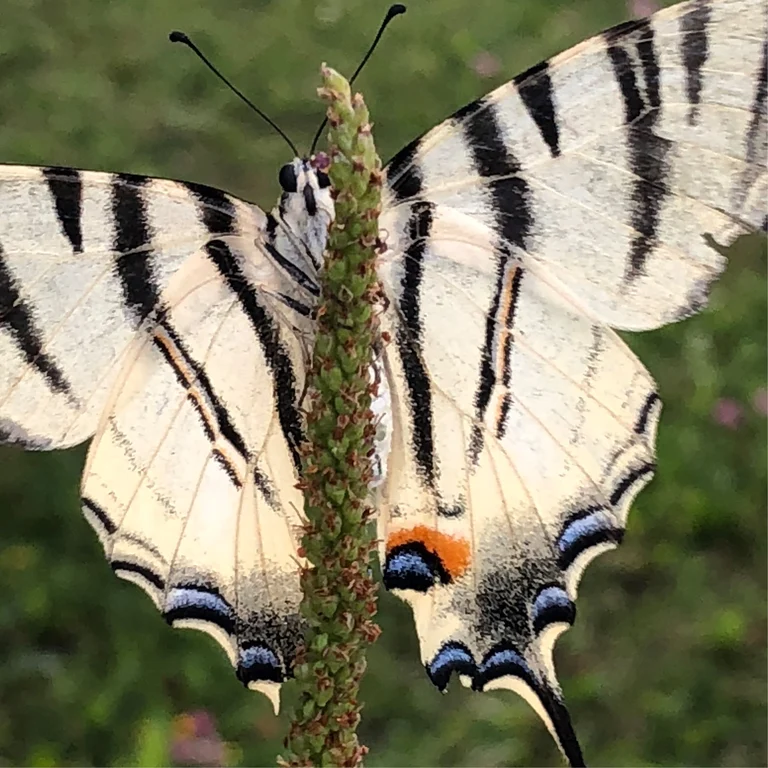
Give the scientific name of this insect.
Iphiclides podalirius
